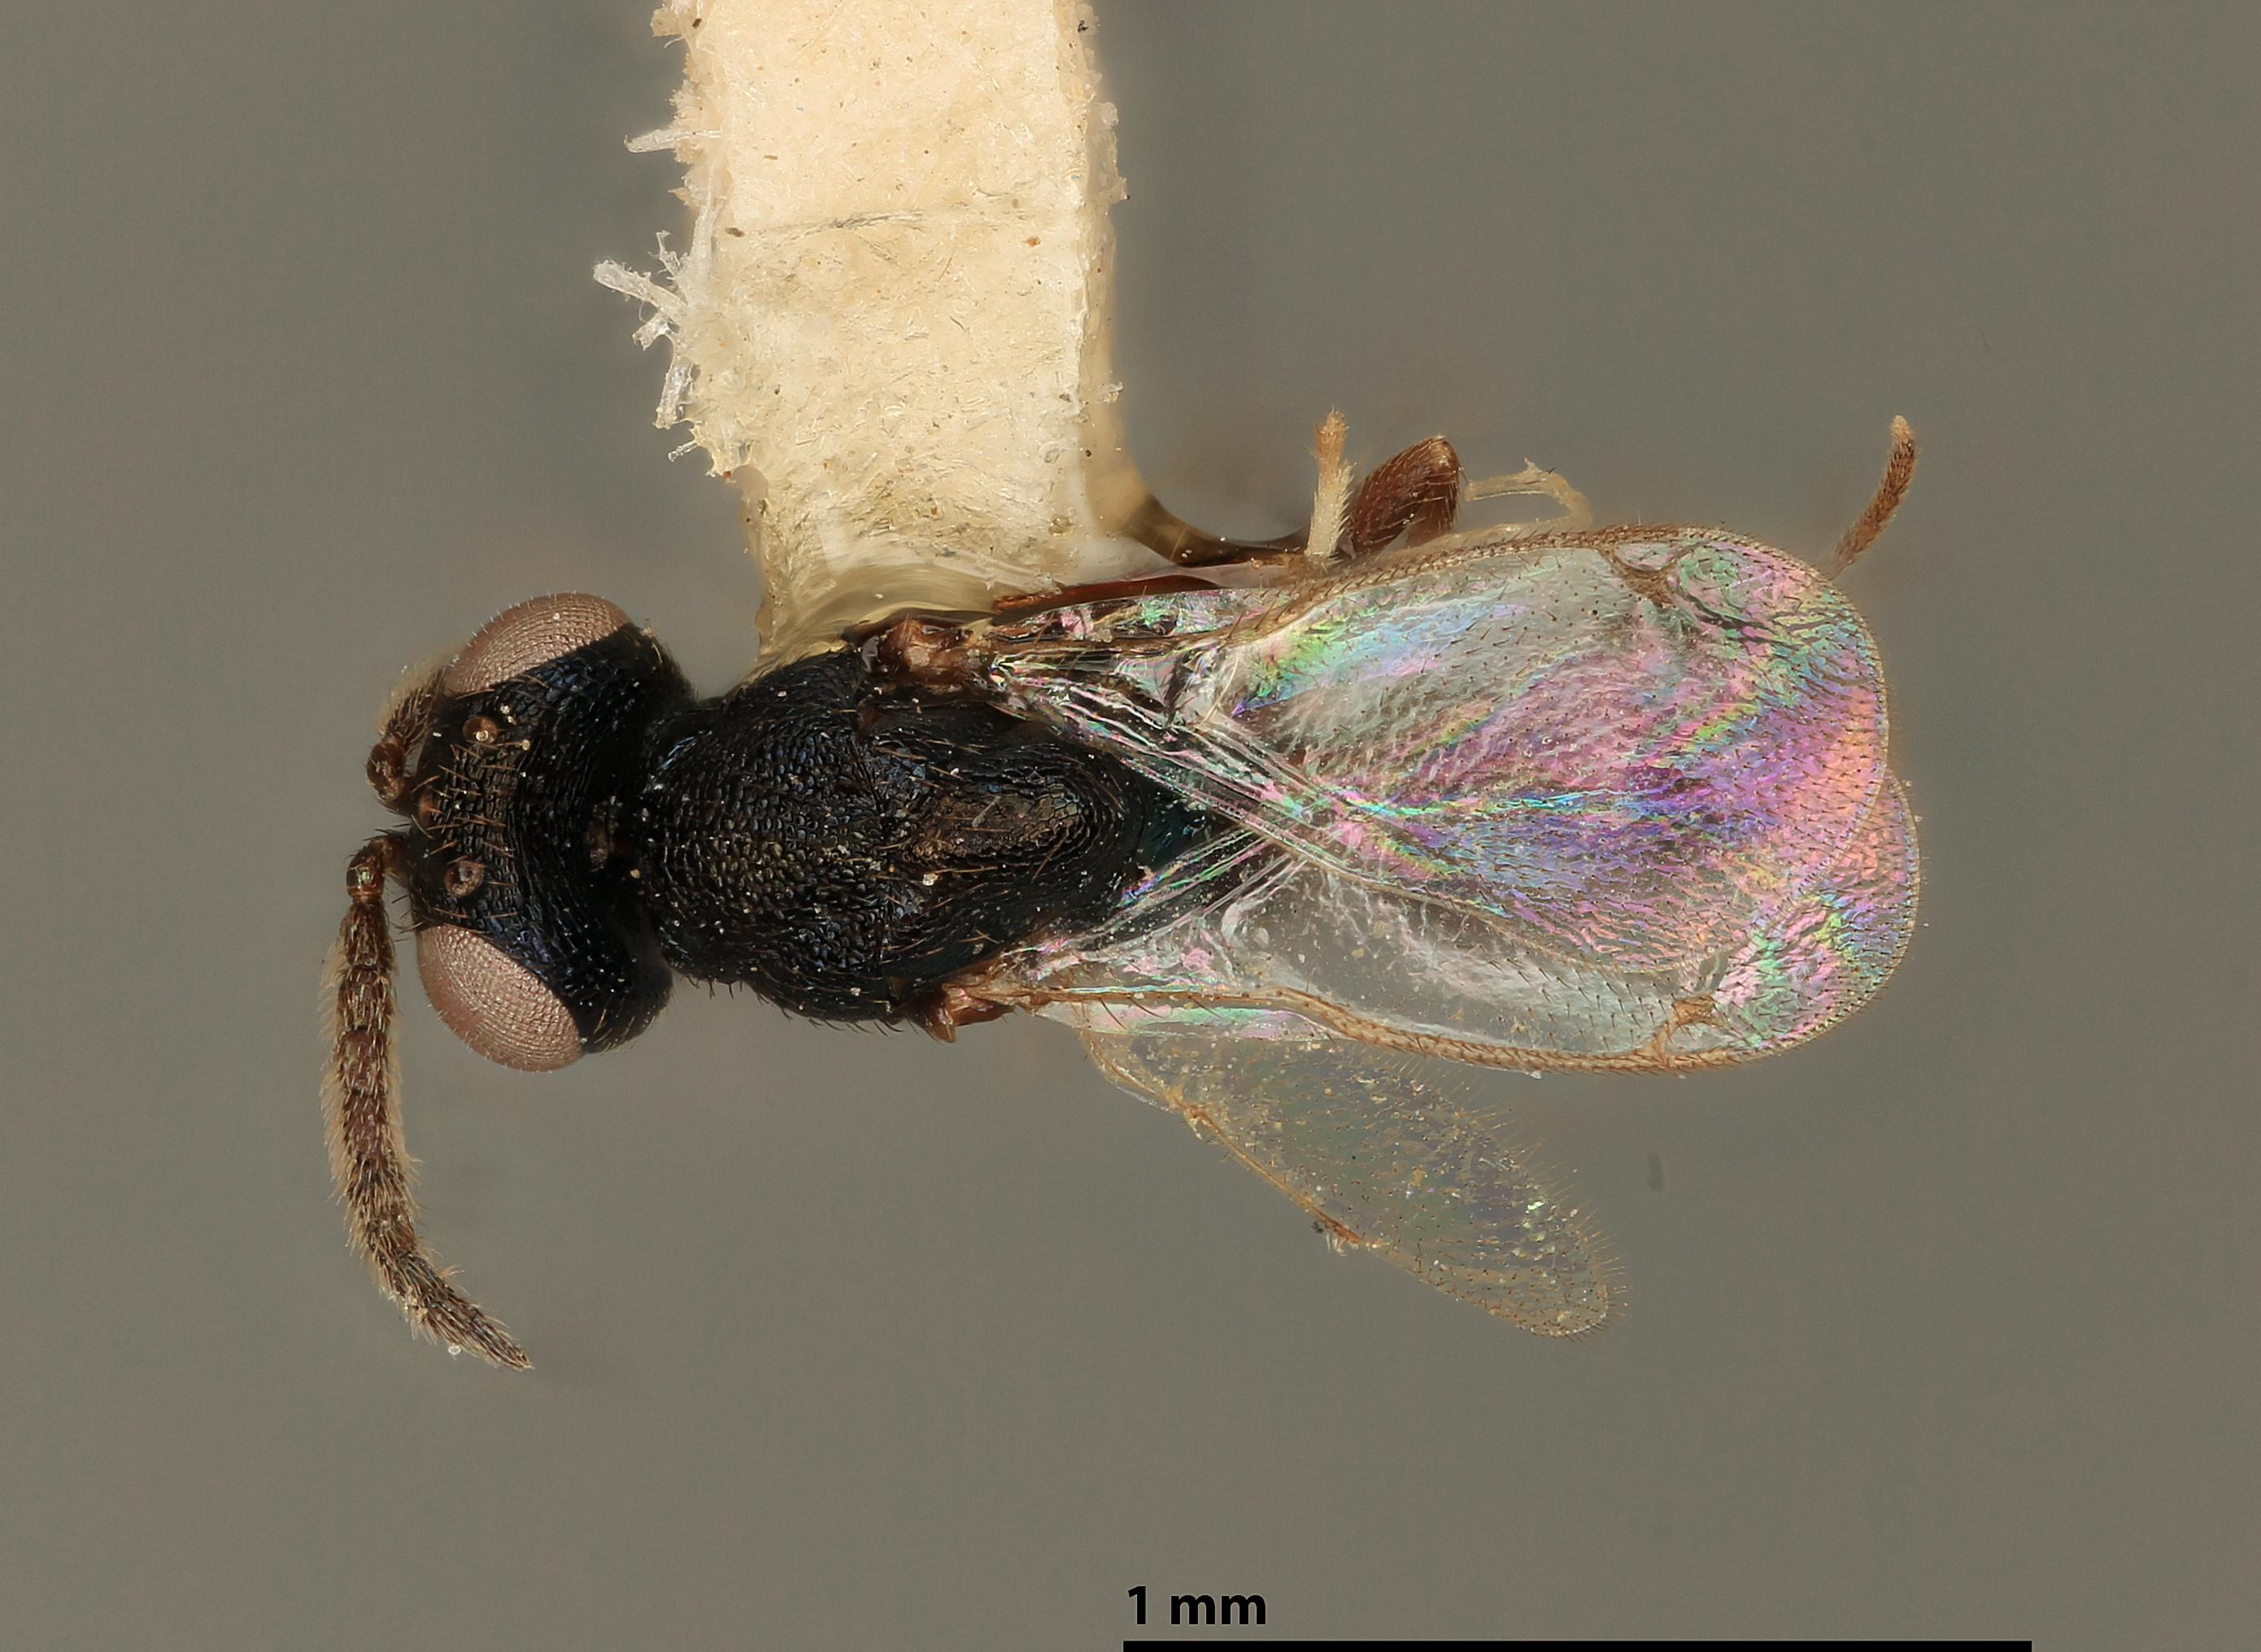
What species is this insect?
Anastatus tachardiae
